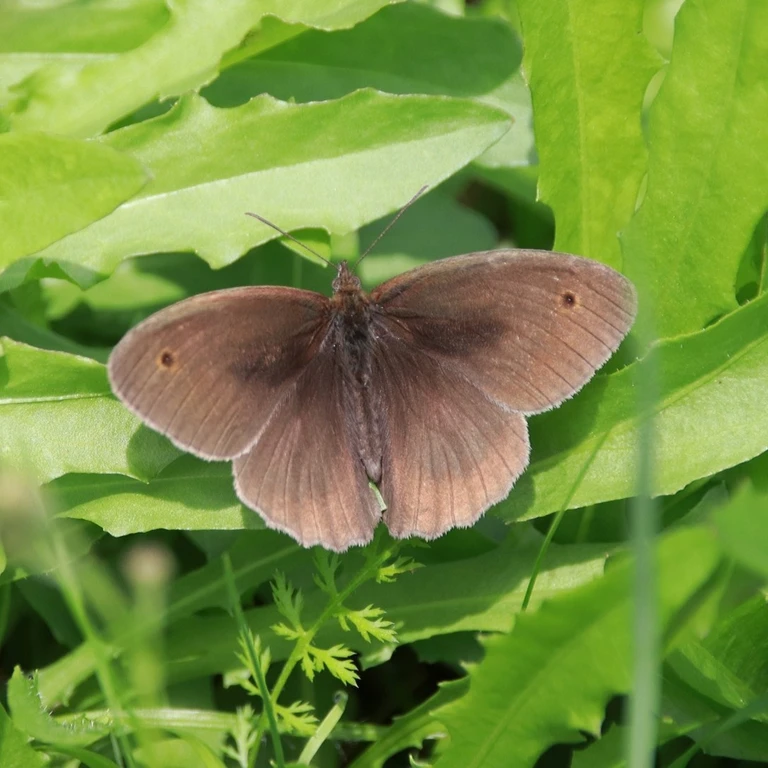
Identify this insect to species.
Maniola jurtina
